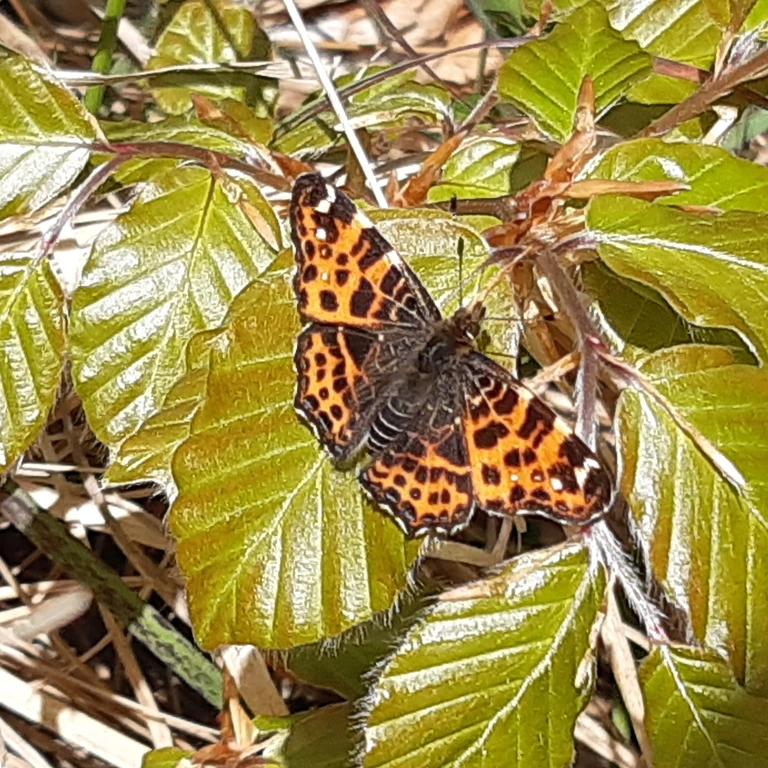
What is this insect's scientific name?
Araschnia levana
